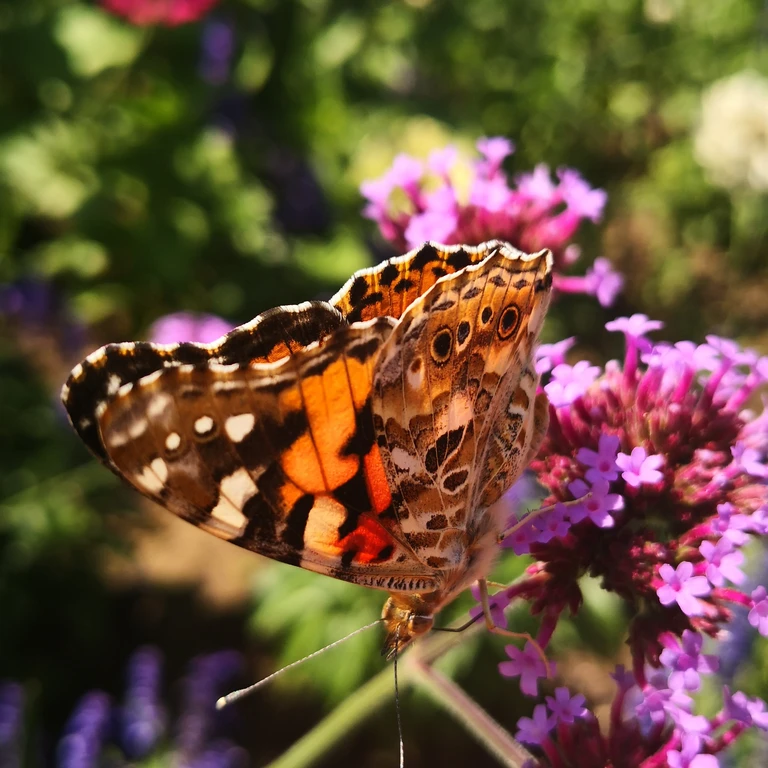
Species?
Vanessa cardui
